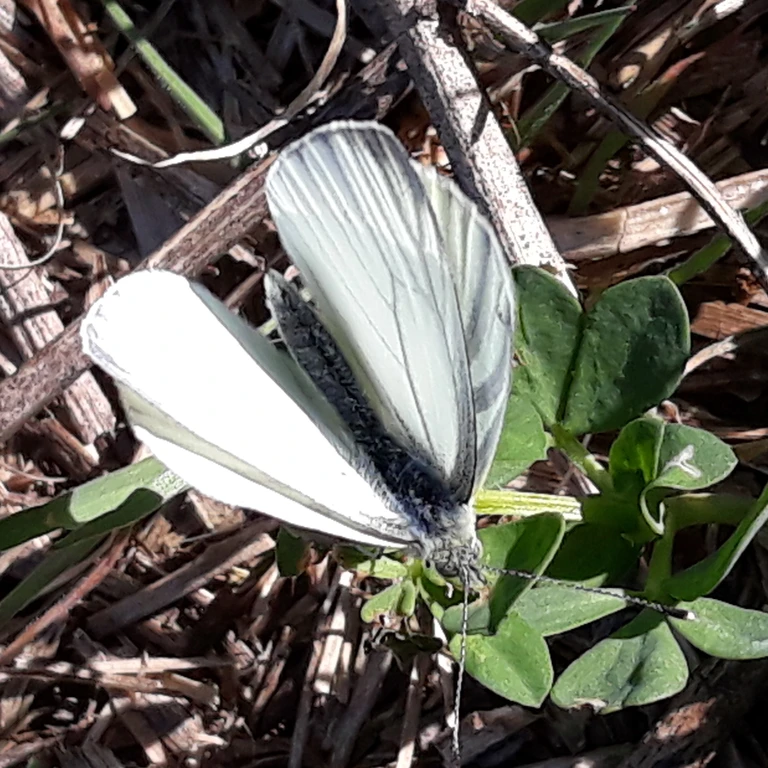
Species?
Pieris napi
